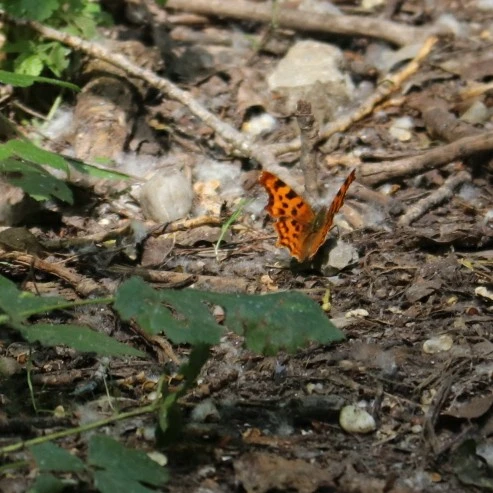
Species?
Polygonia c-album
